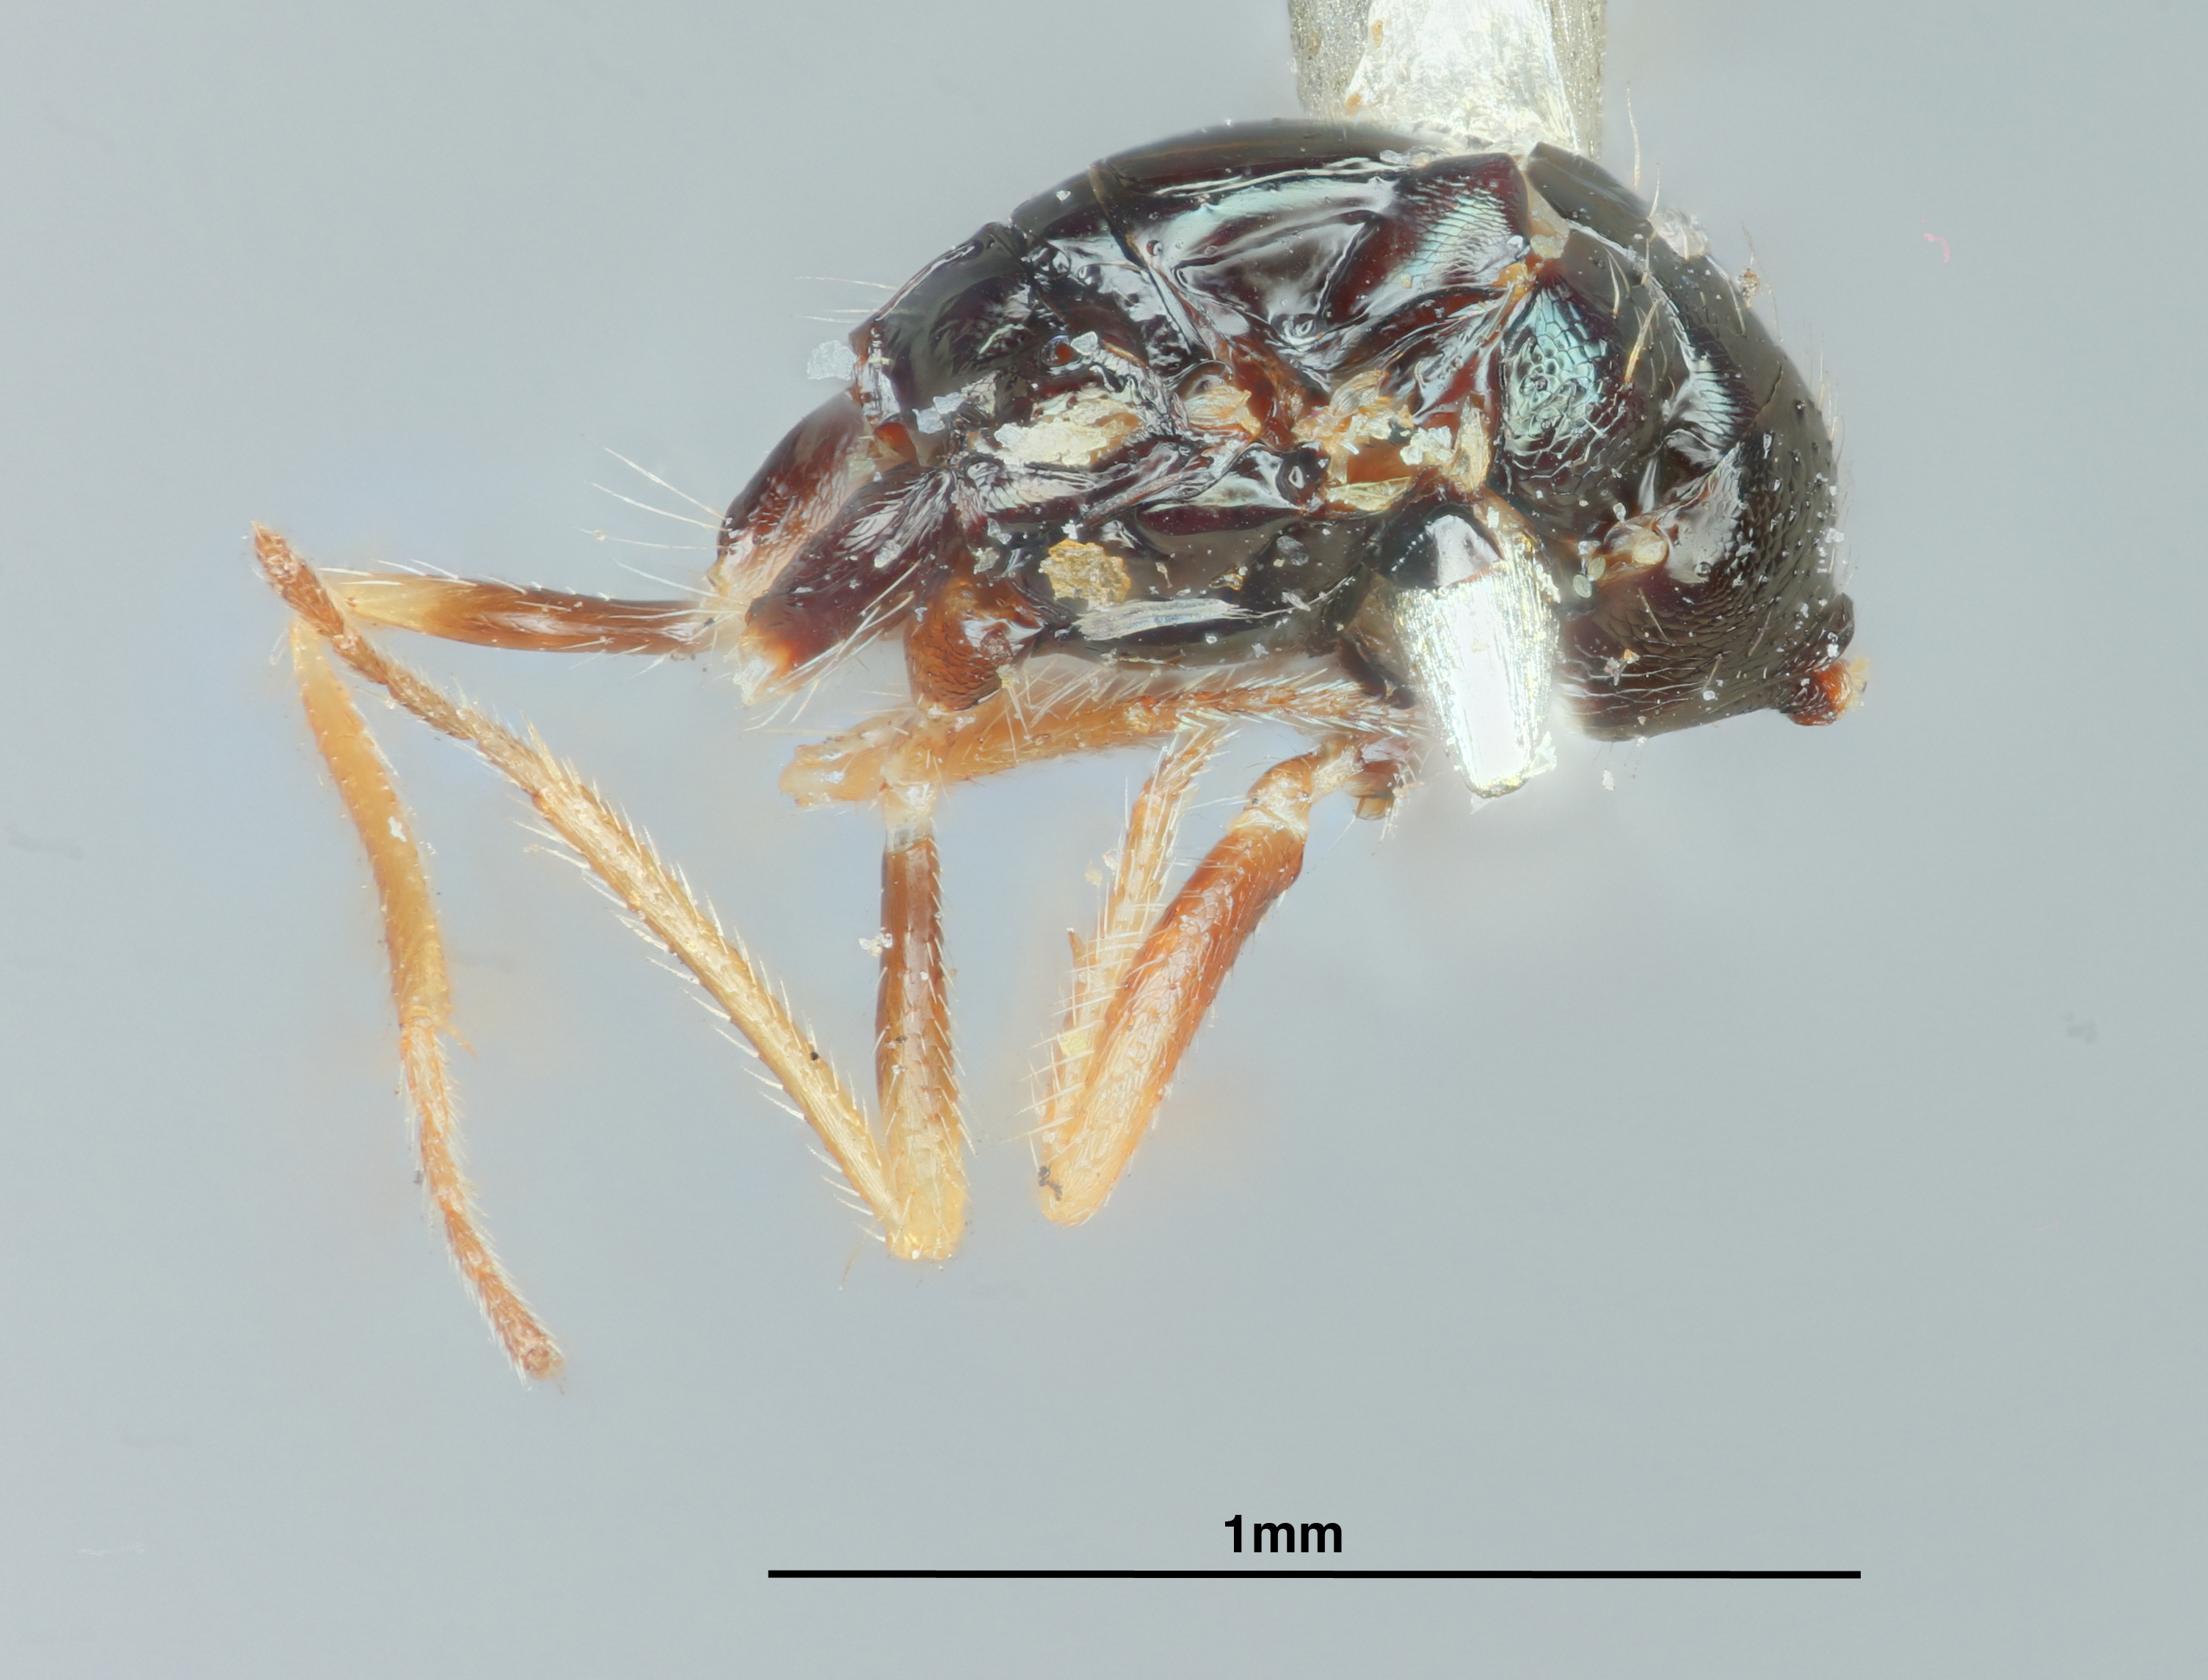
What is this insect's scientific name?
Elachistus glacialis
